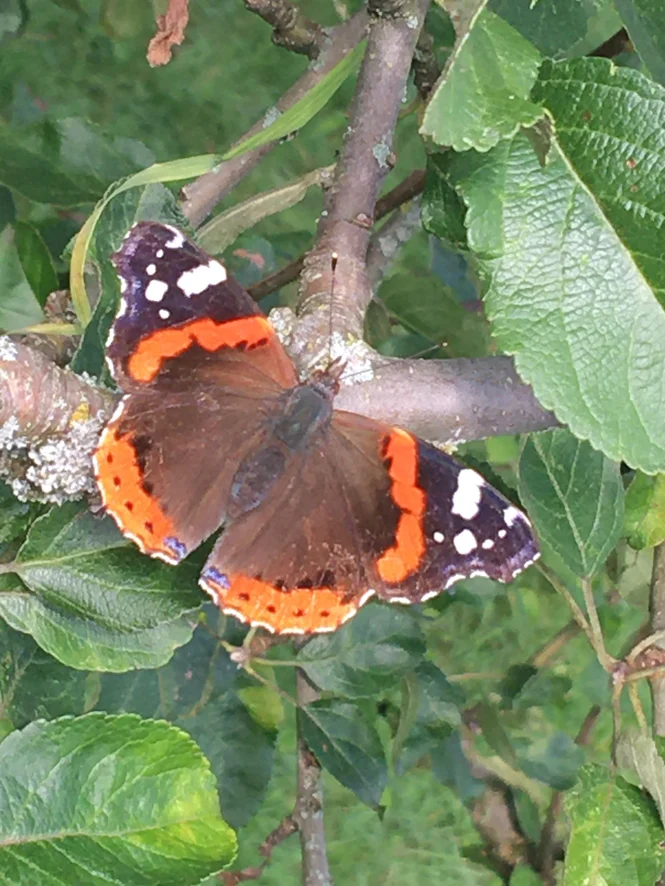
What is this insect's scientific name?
Vanessa atalanta
